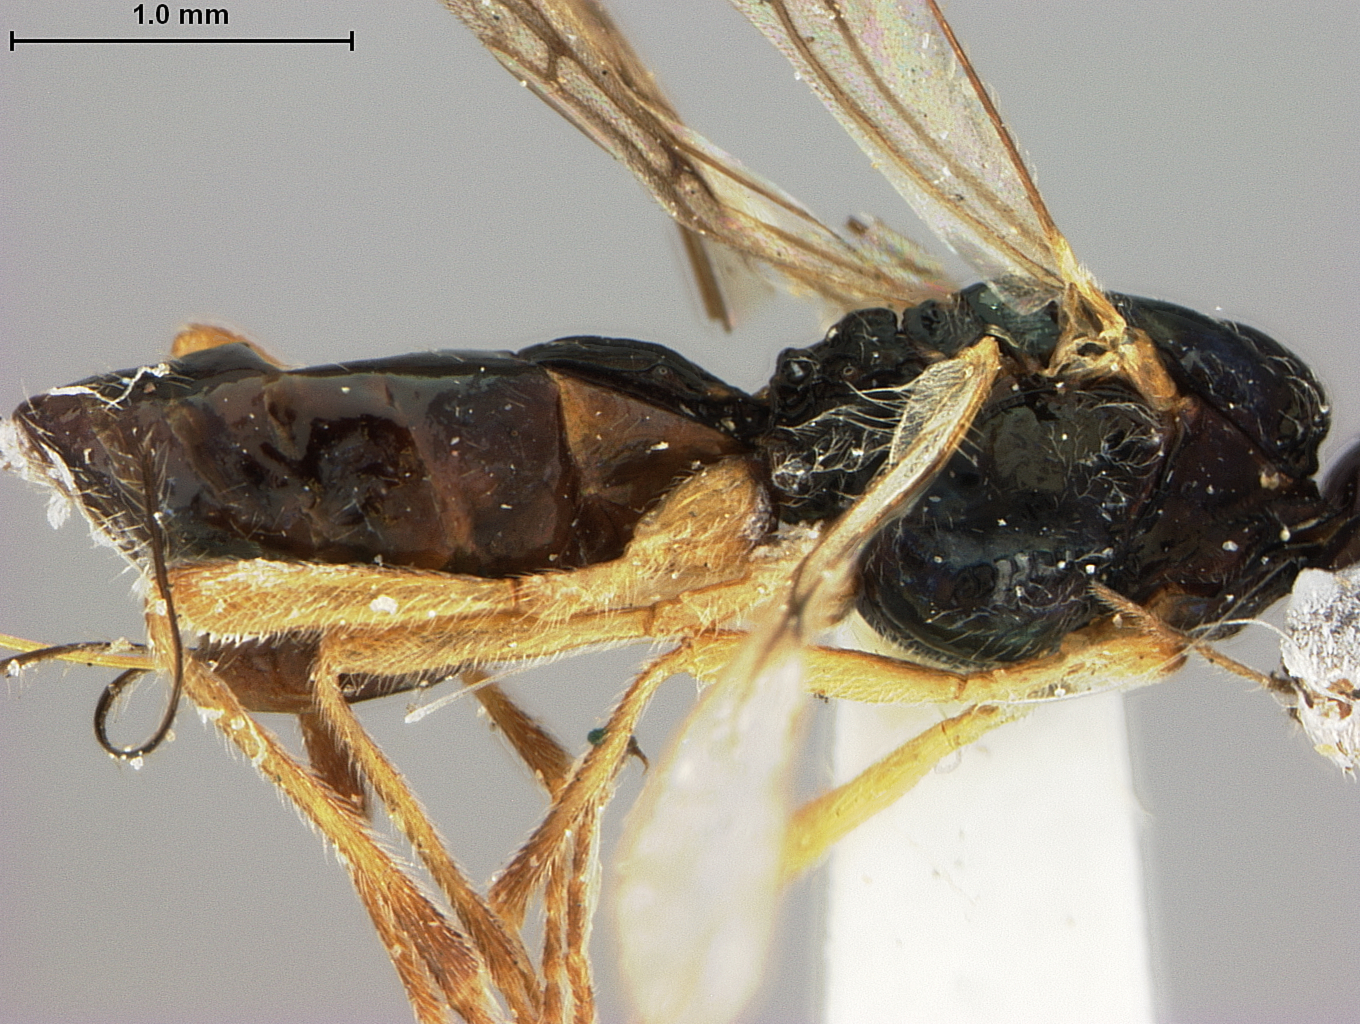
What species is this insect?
Phaenocarpa americana
